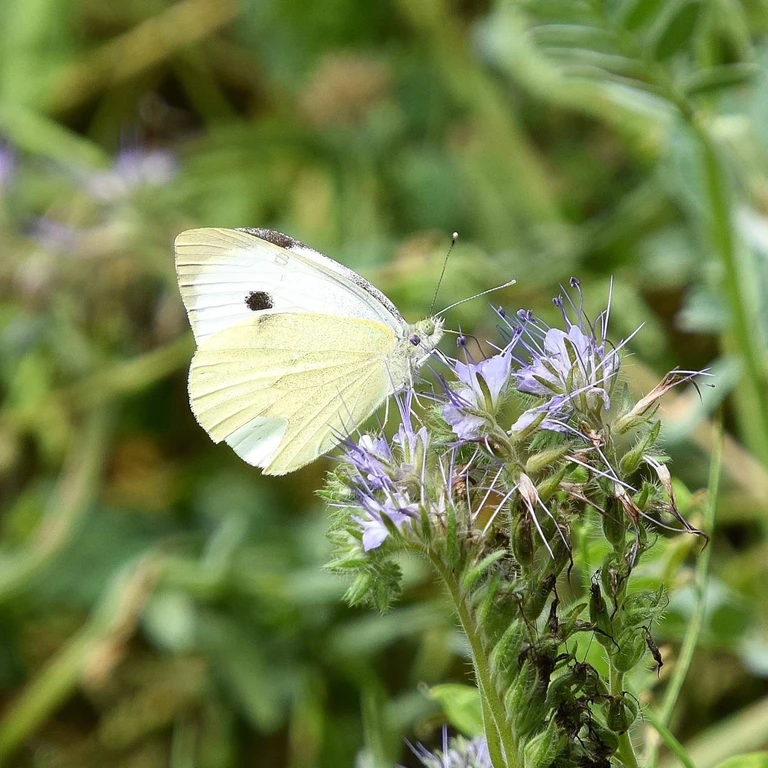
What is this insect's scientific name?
Pieris brassicae
